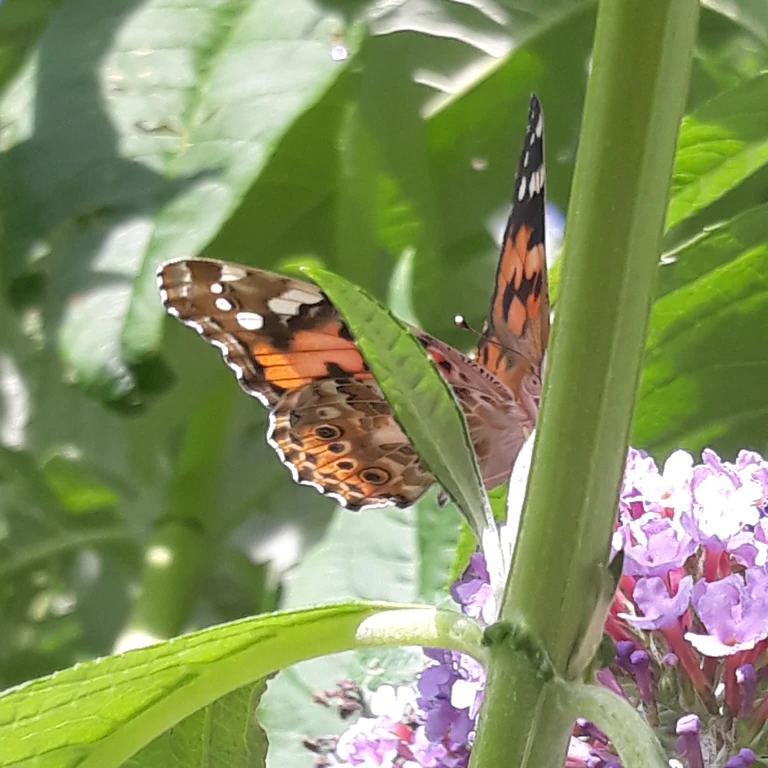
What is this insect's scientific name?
Vanessa cardui
